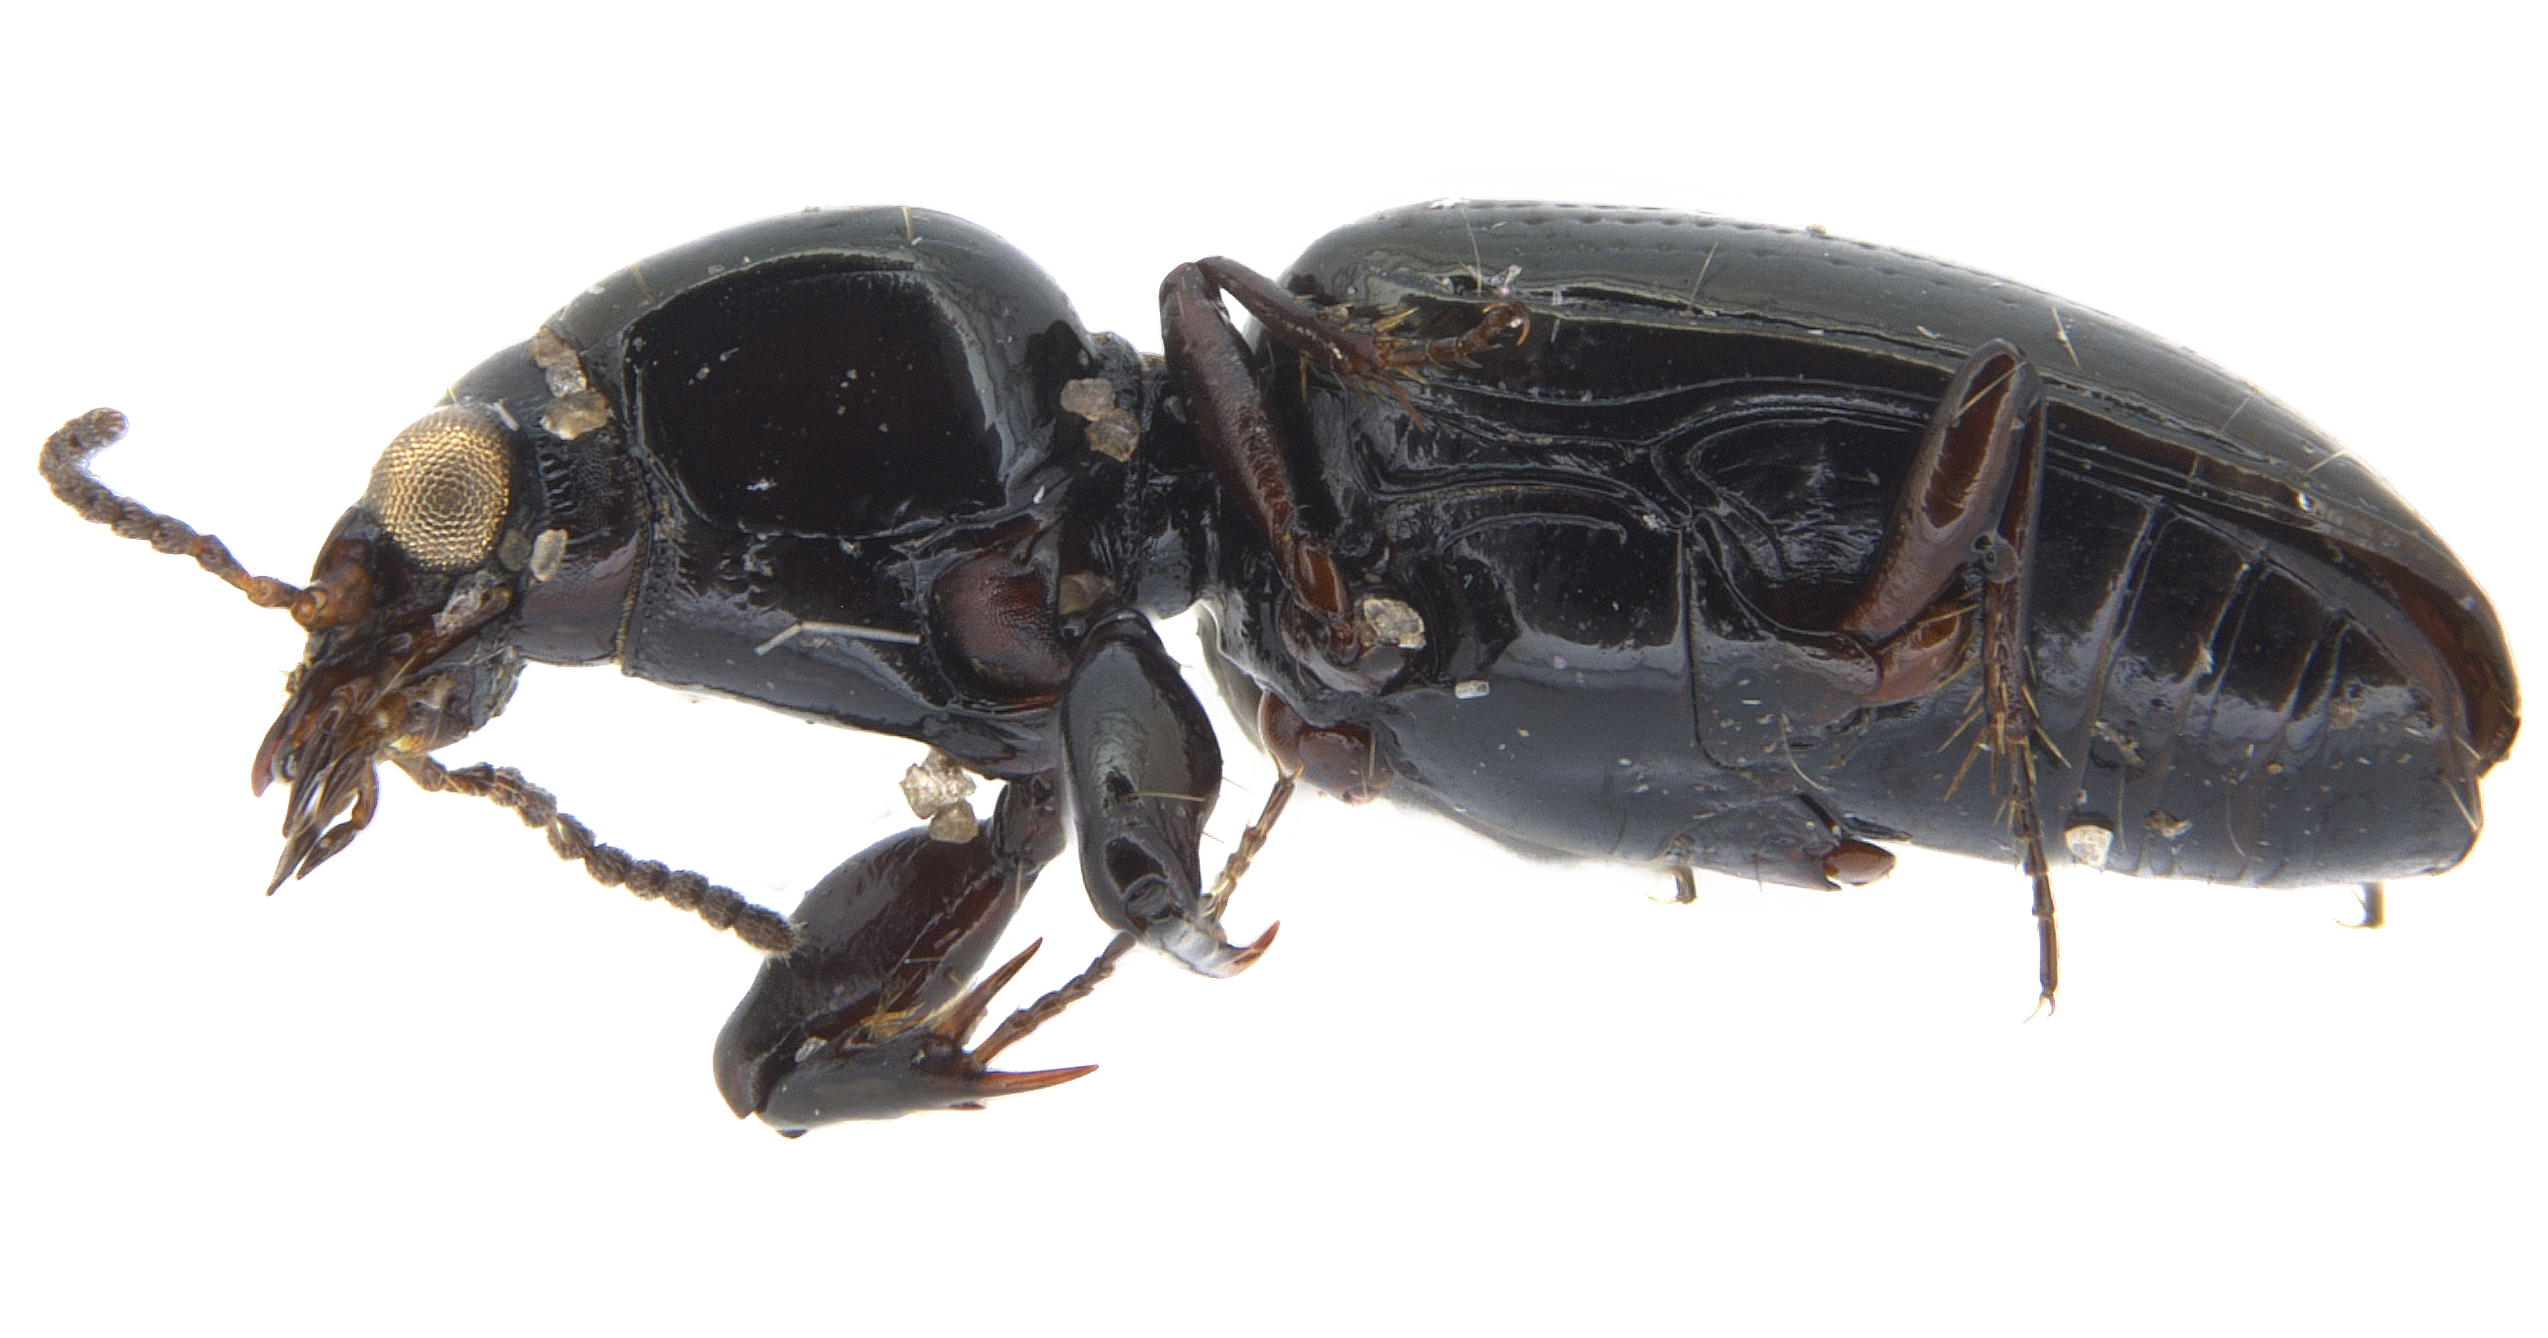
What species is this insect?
Dyschirius aeneus
